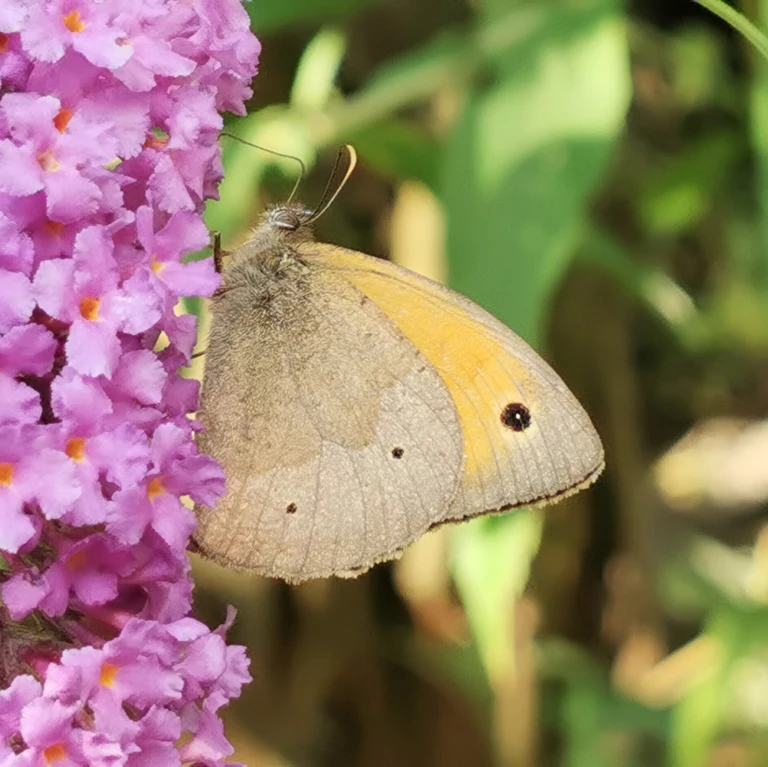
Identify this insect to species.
Maniola jurtina
